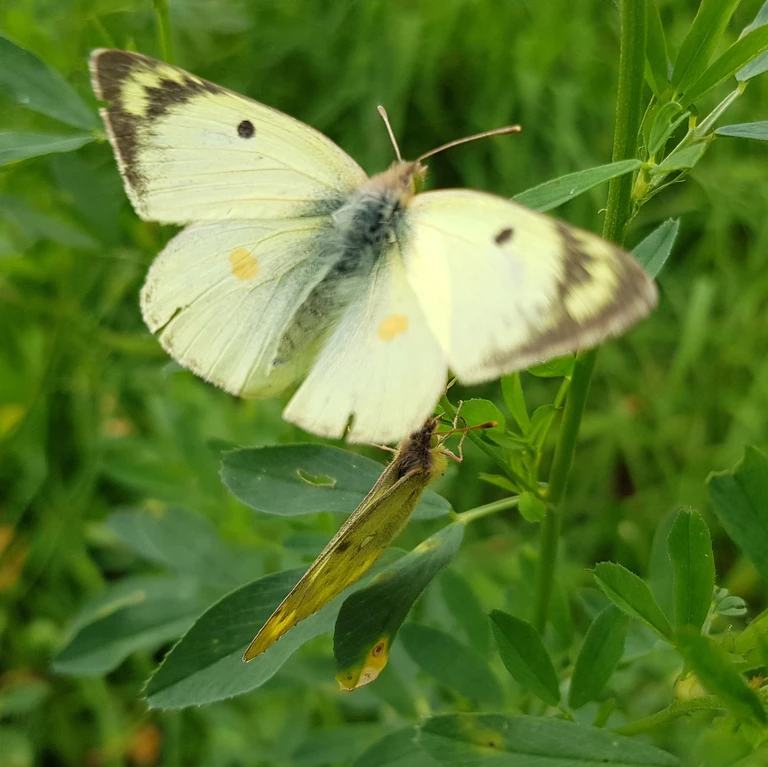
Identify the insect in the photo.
Colias hyale/alfacariensis
